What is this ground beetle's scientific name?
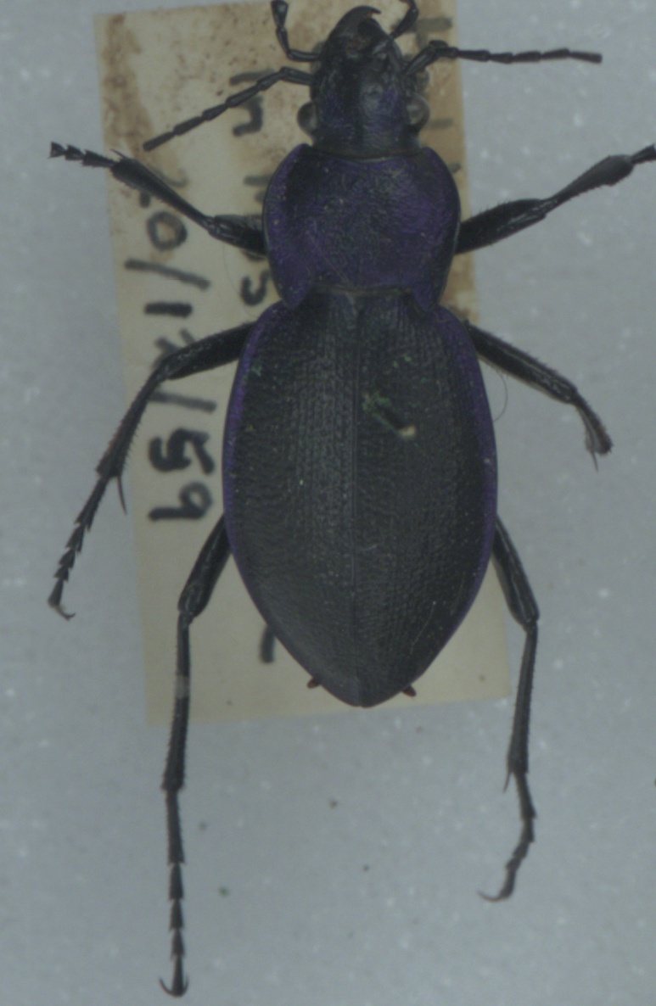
Carabus problematicus
